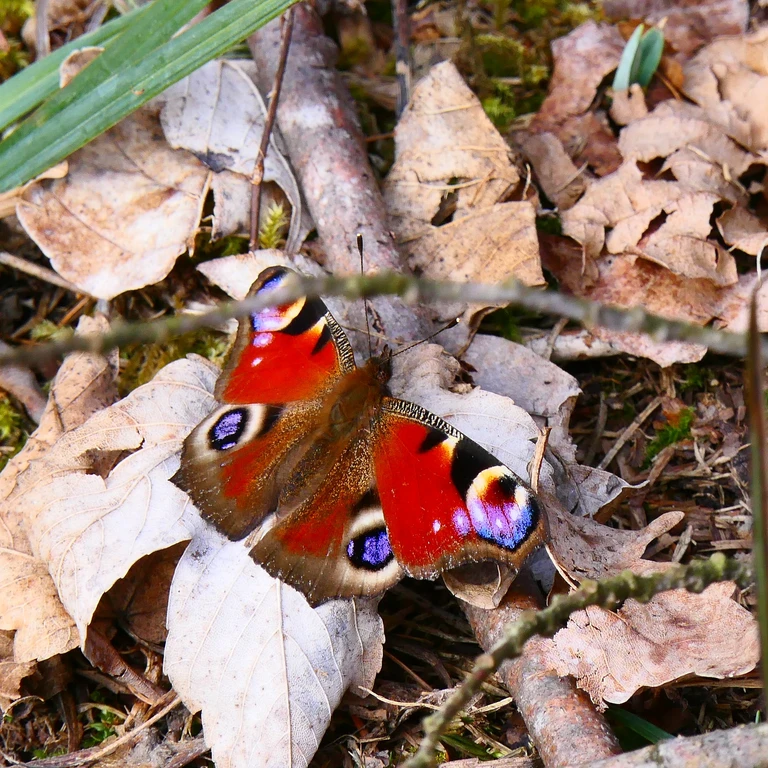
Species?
Aglais io
